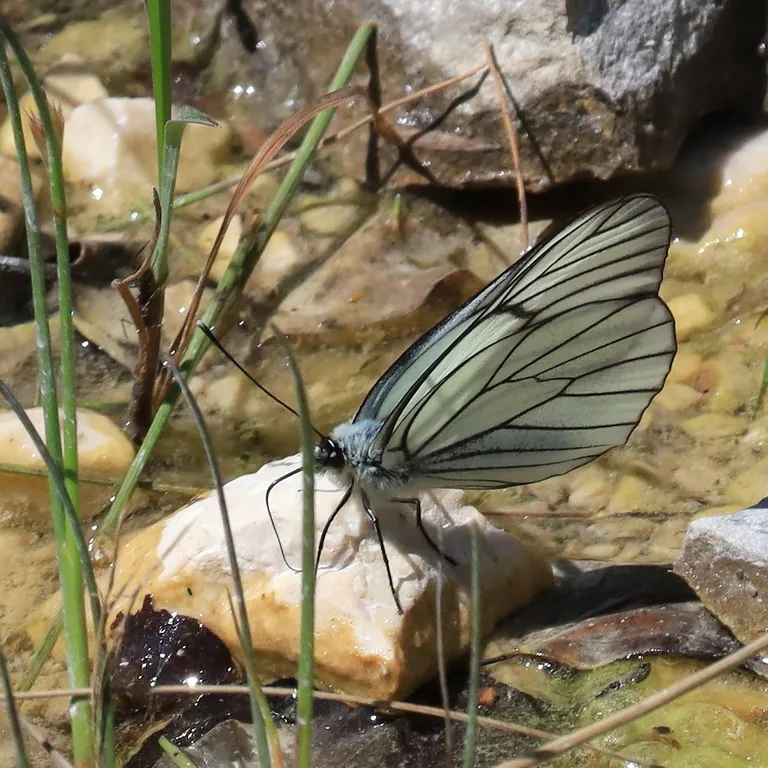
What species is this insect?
Aporia crataegi
